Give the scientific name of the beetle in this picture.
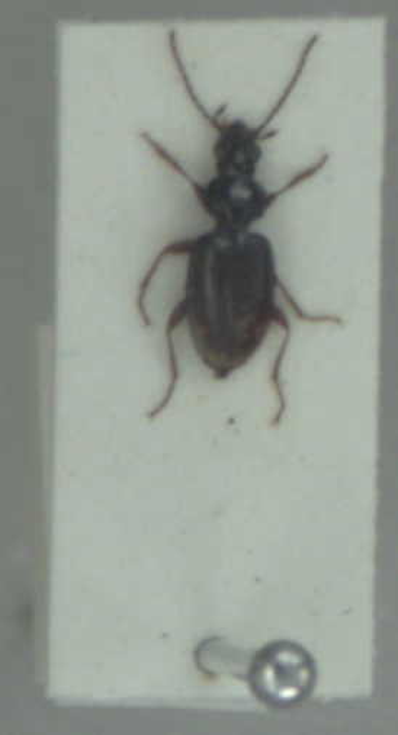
Bembidion iricolor
